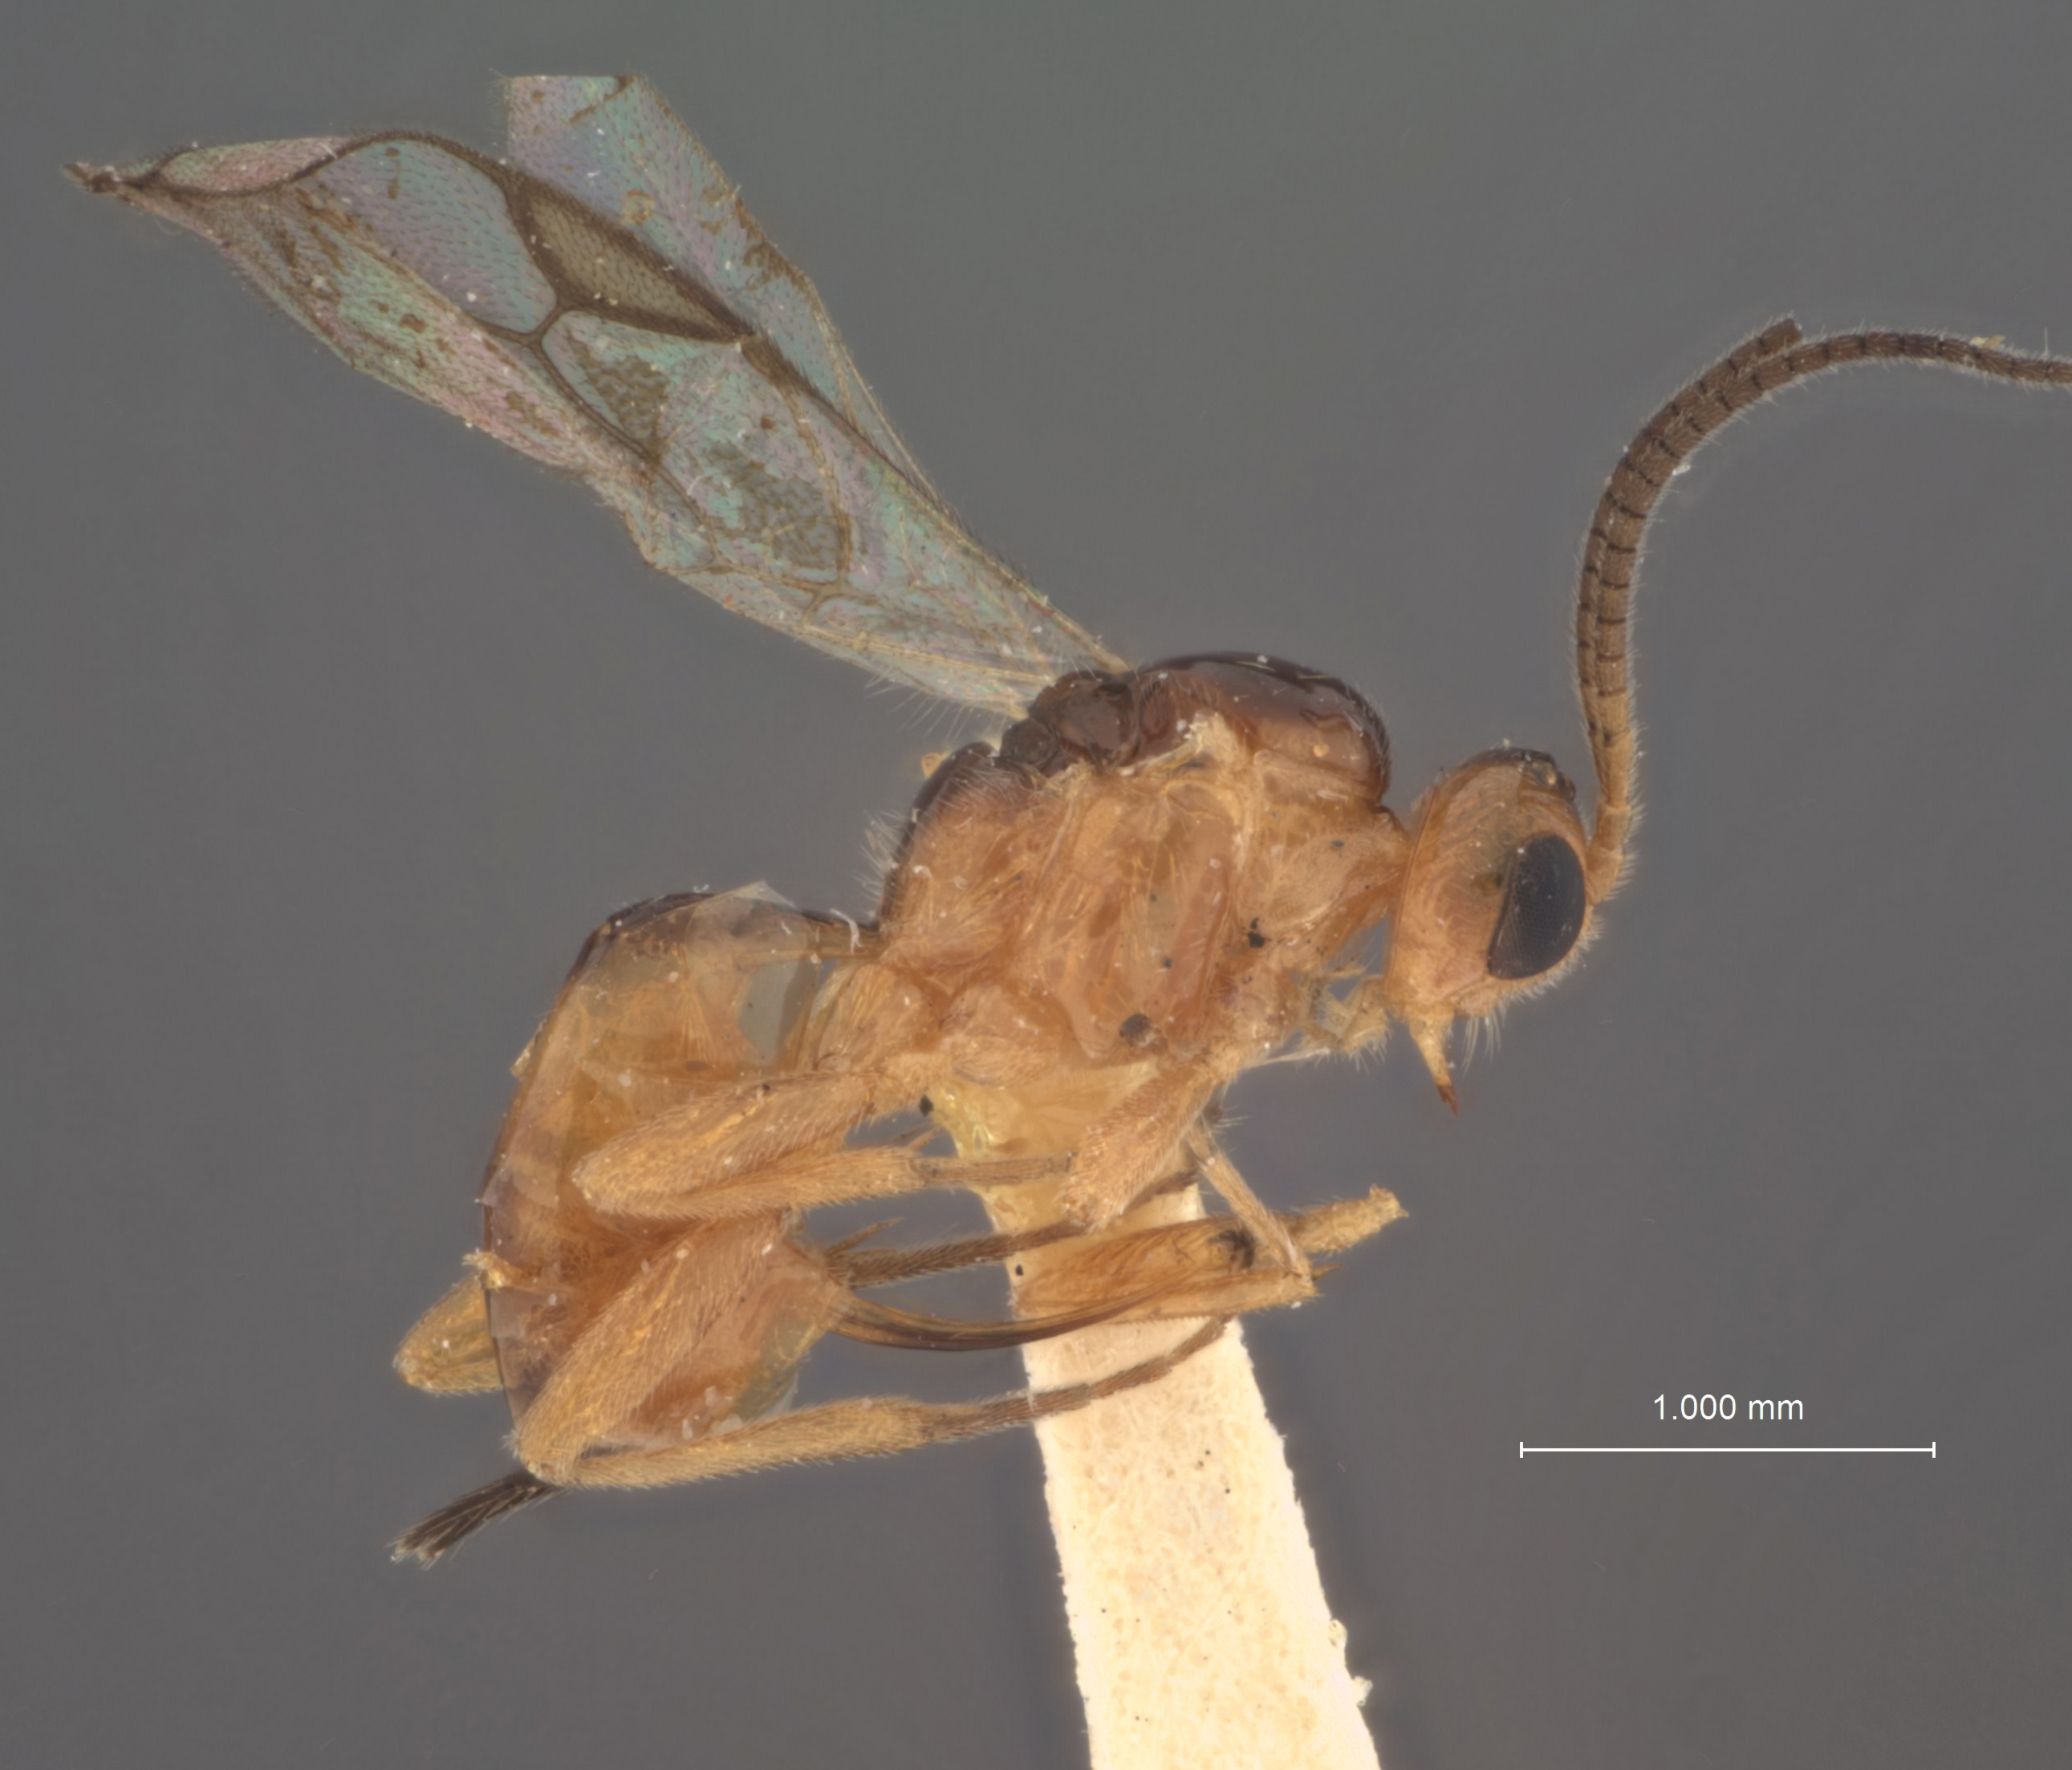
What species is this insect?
Syntretus venustus
